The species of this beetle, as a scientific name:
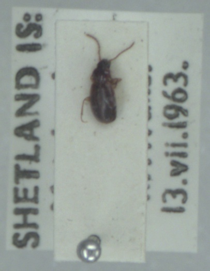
Trechus obtusus
